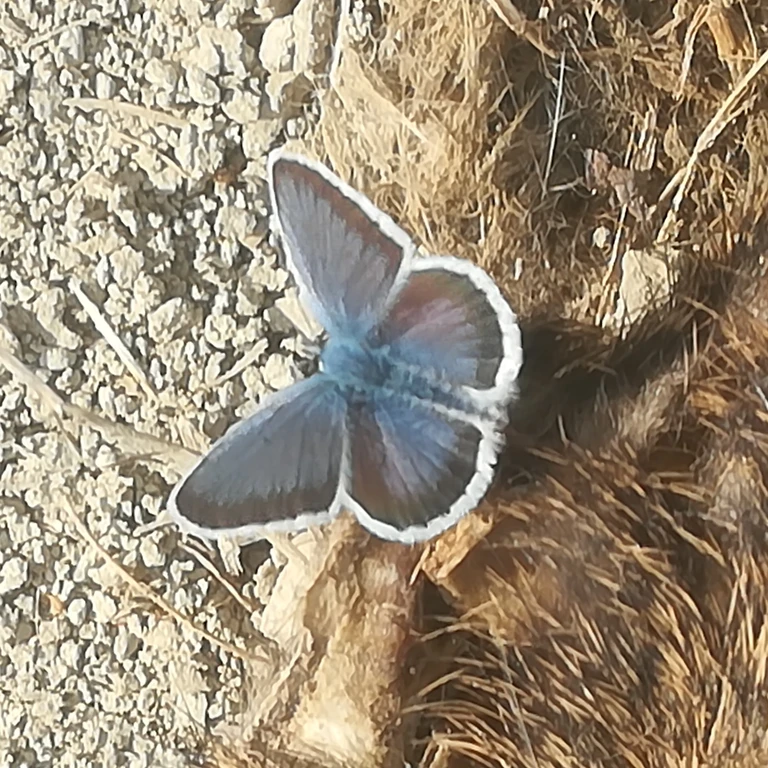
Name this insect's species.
Plebejus argus
